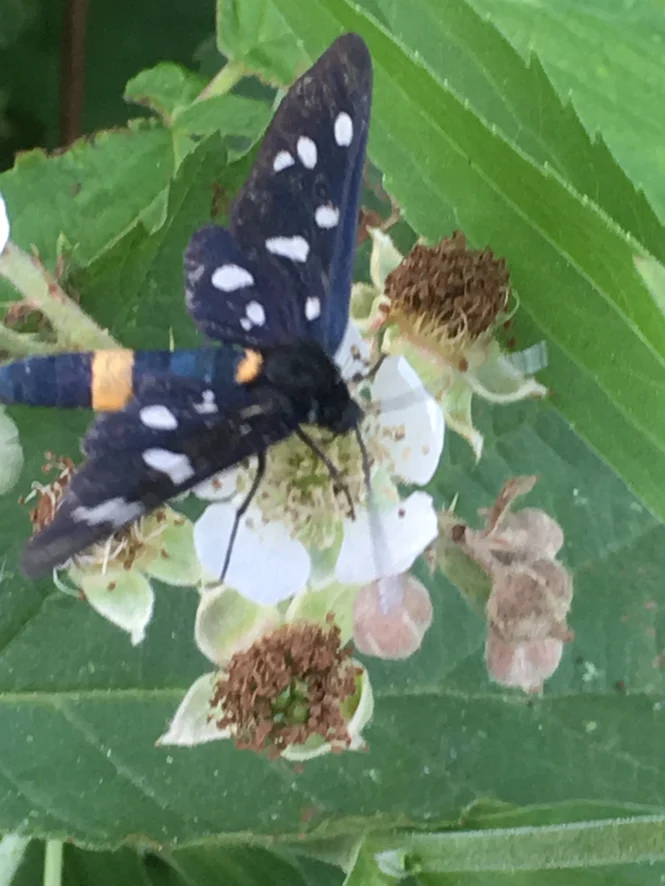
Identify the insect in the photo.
Amata phegea
